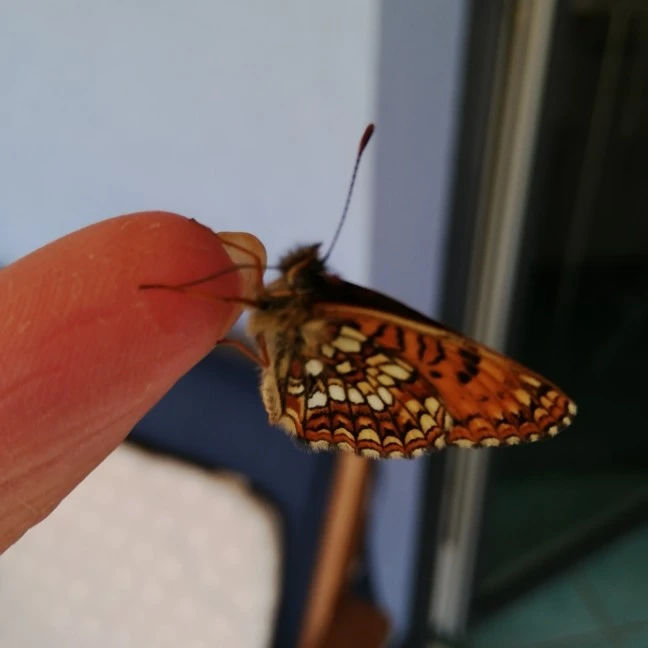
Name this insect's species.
Melitaea diamina
